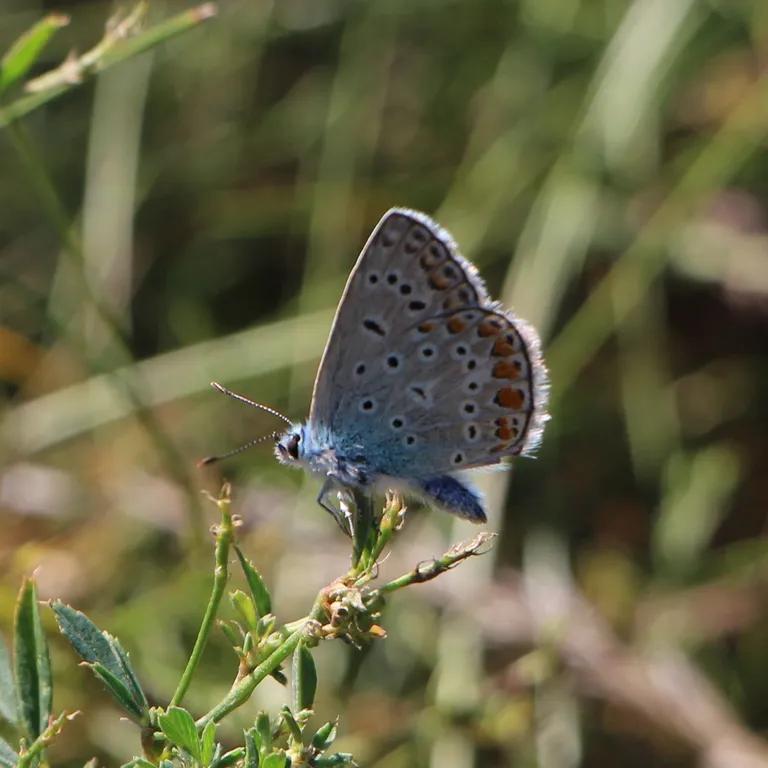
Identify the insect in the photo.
Polyommatus icarus
